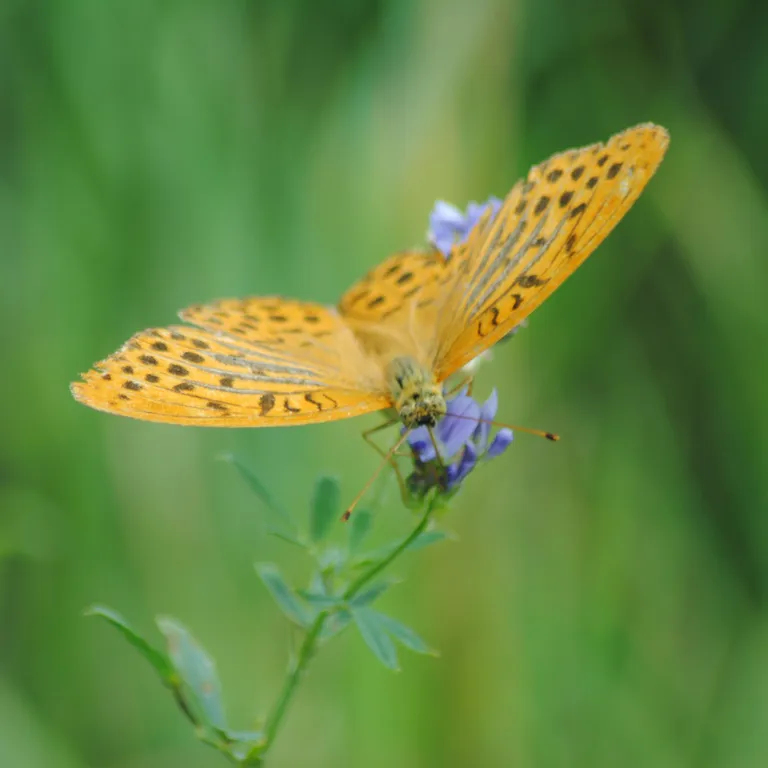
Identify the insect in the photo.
Argynnis paphia
